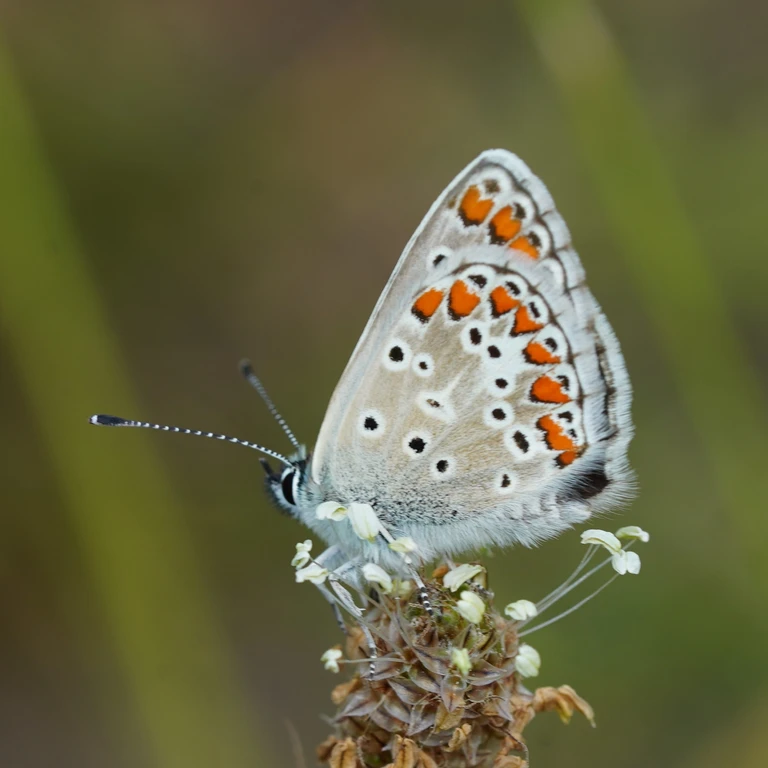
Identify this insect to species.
Aricia agestis/artaxerxes
